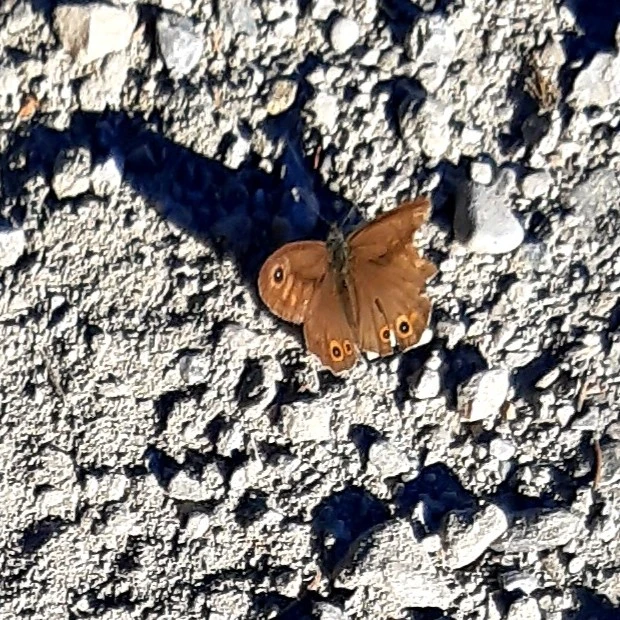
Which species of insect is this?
Lasiommata maera (also Pararge maera)
